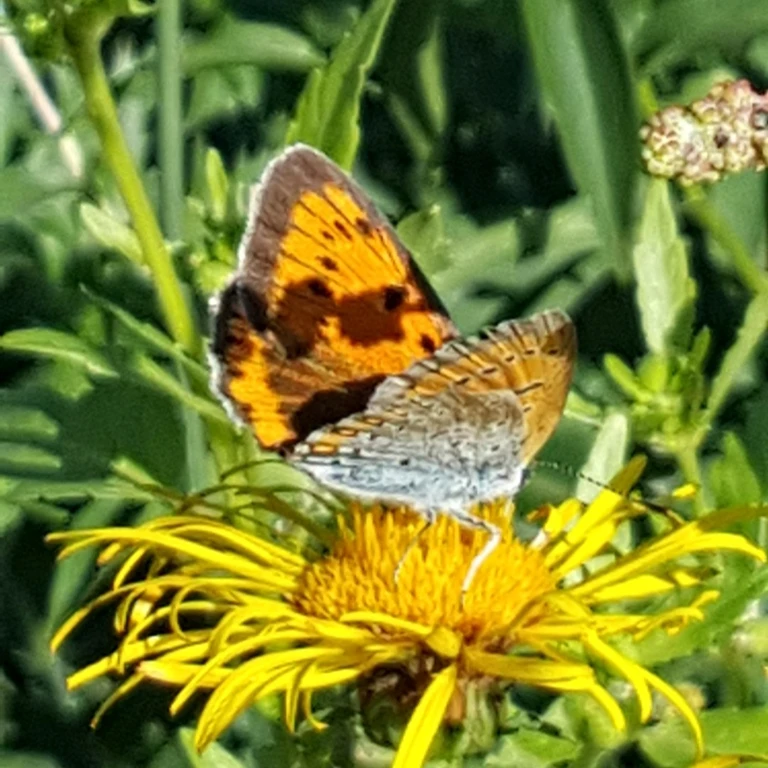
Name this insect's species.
Lycaena dispar
